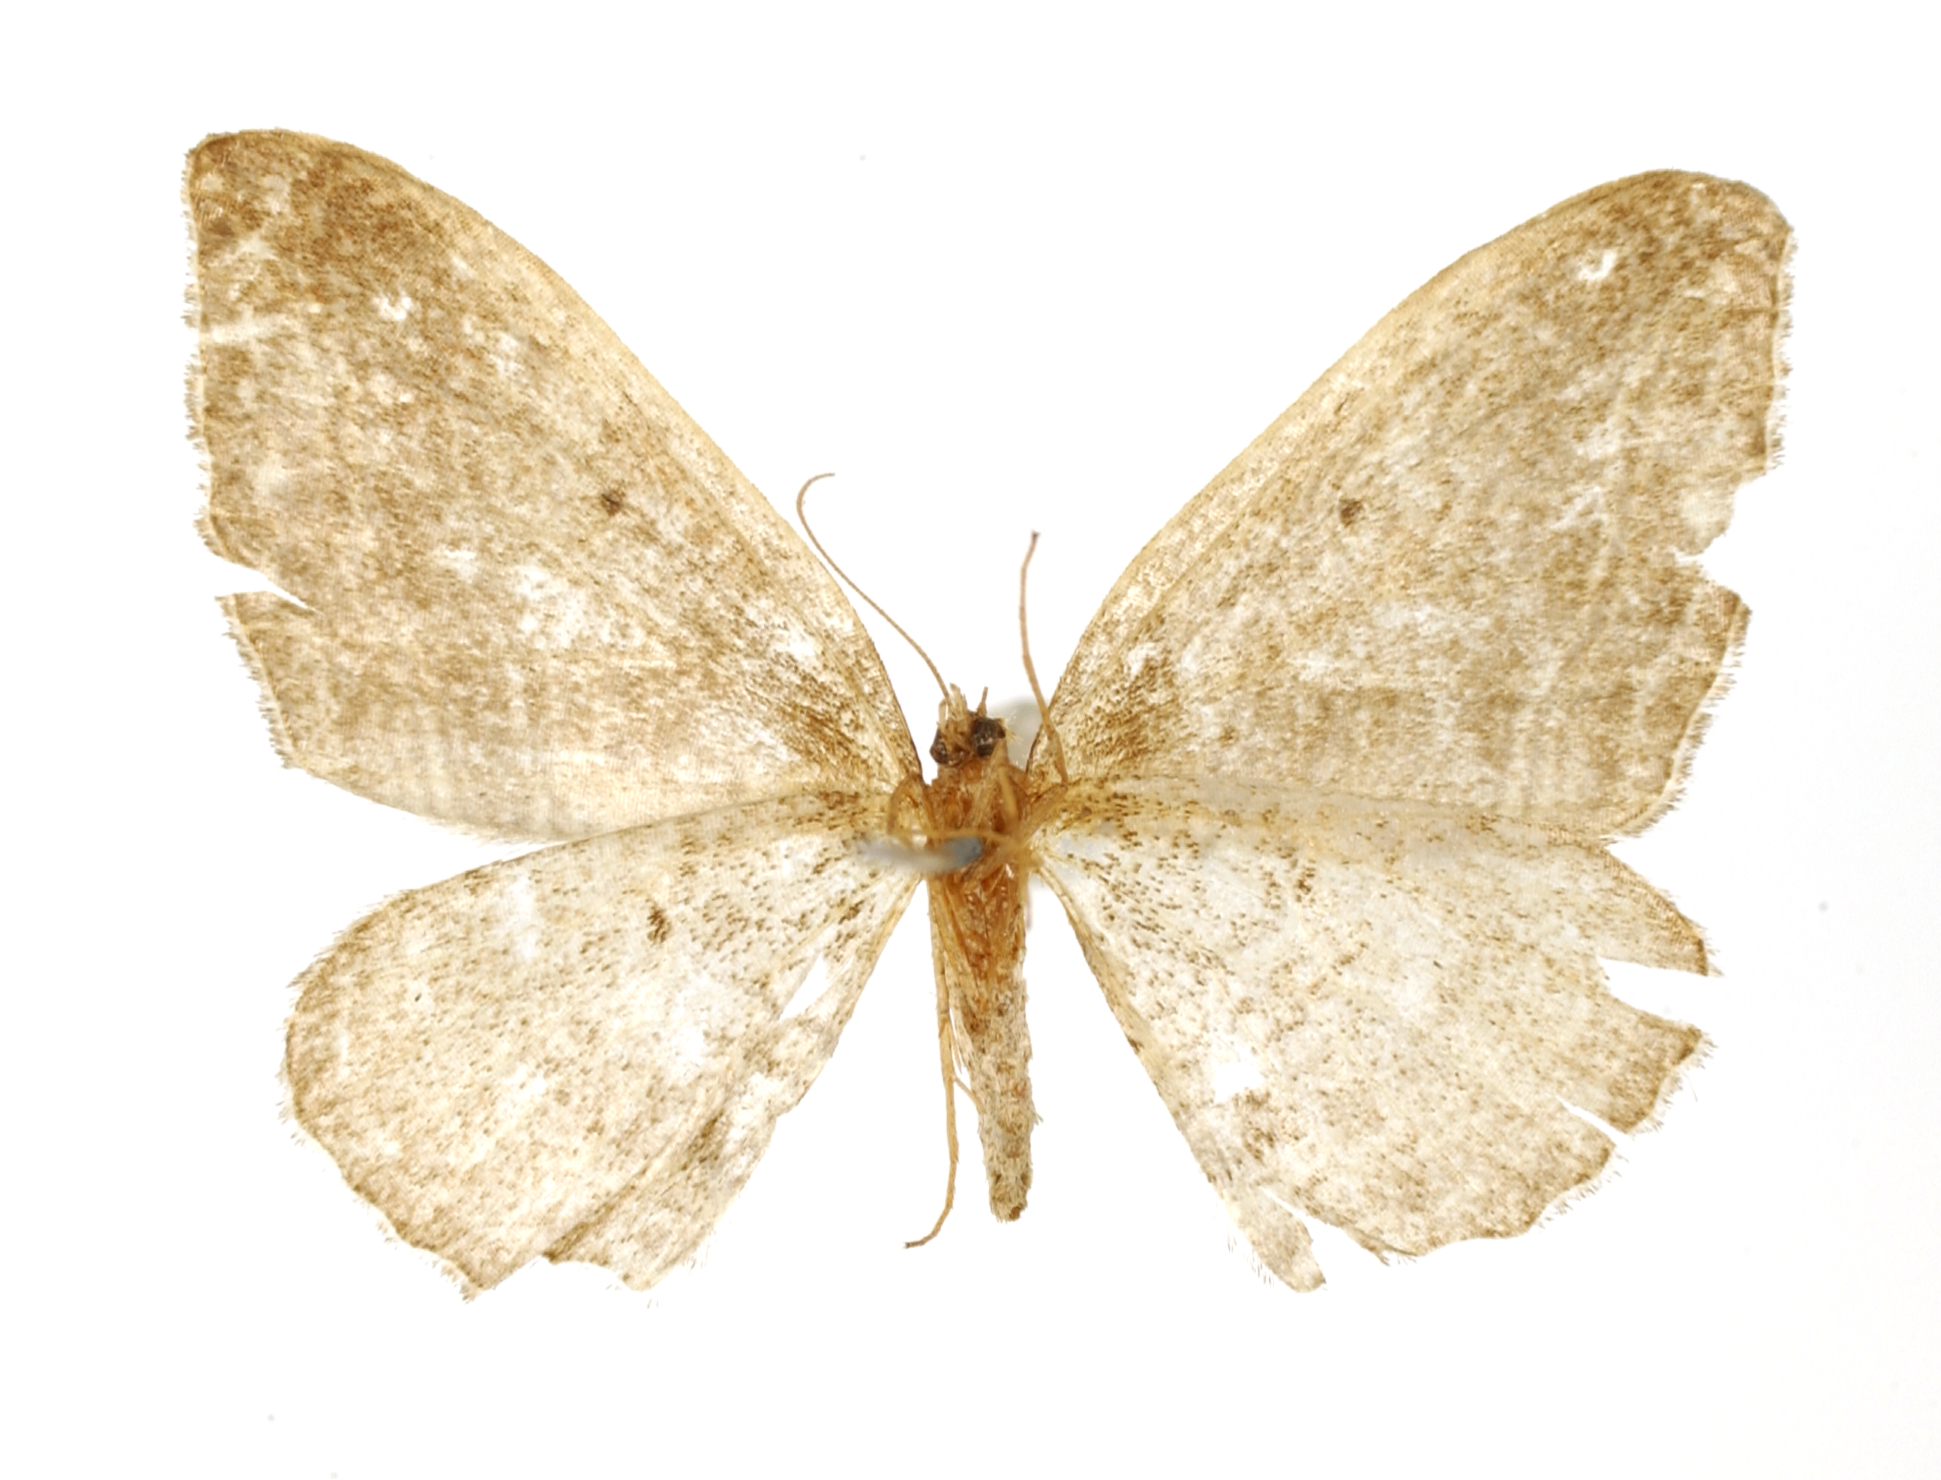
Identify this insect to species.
Coenocalpe undilinea
